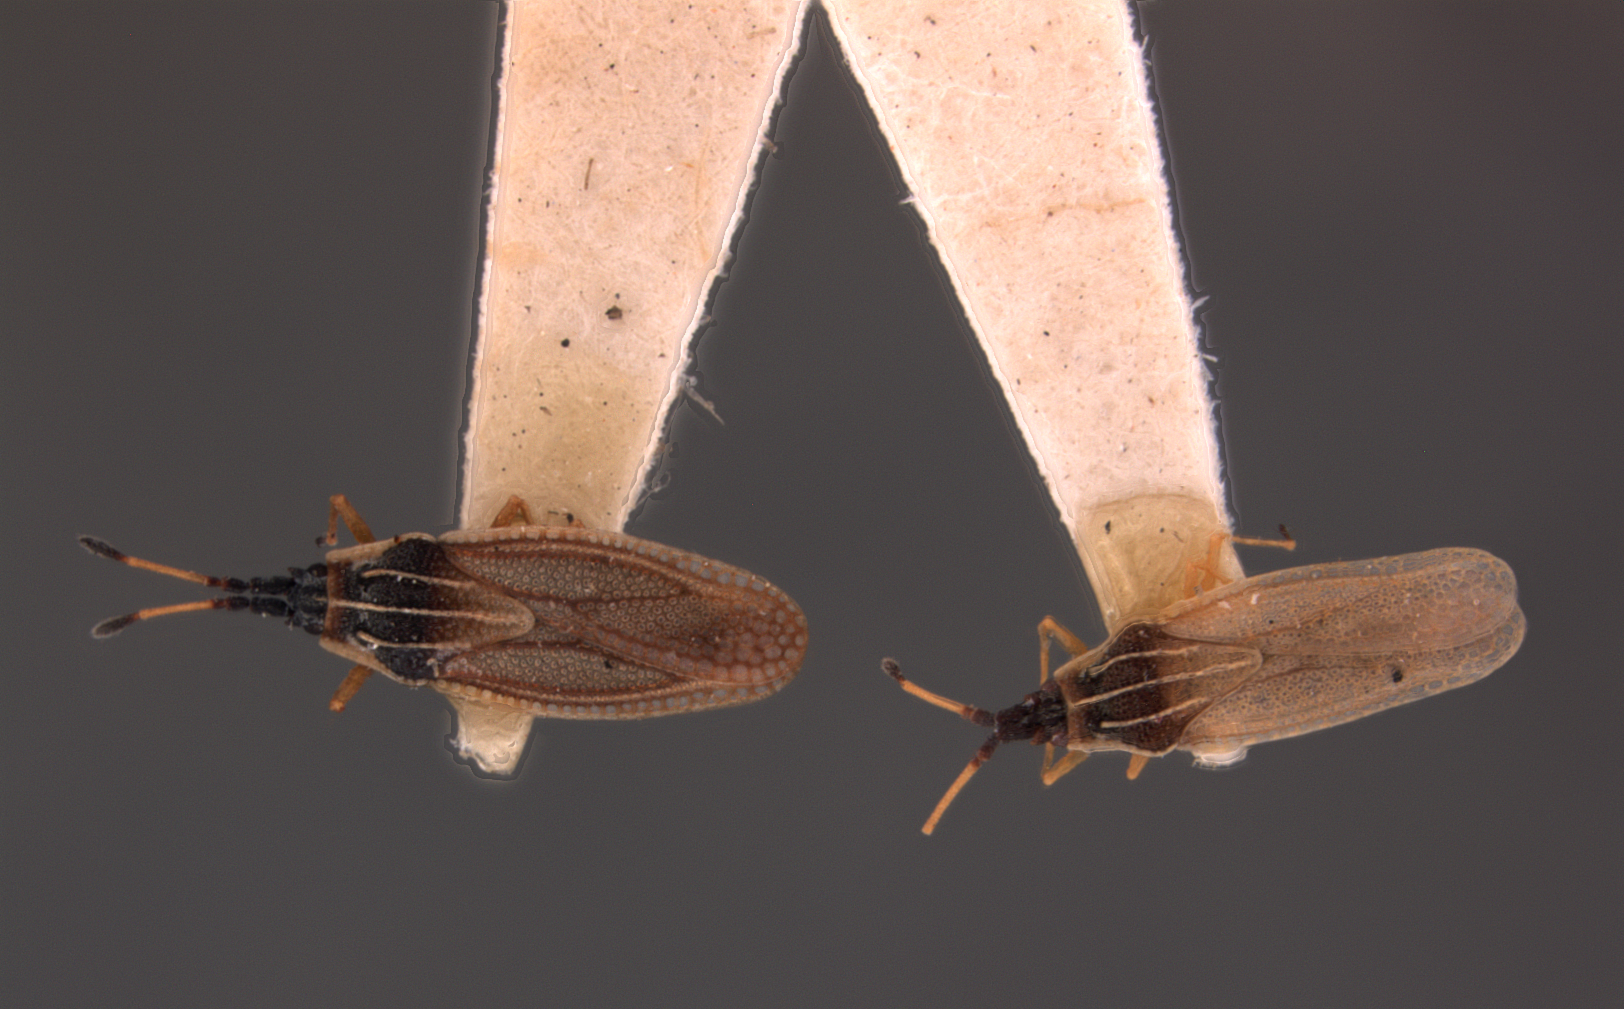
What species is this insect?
Atheas exiguus
